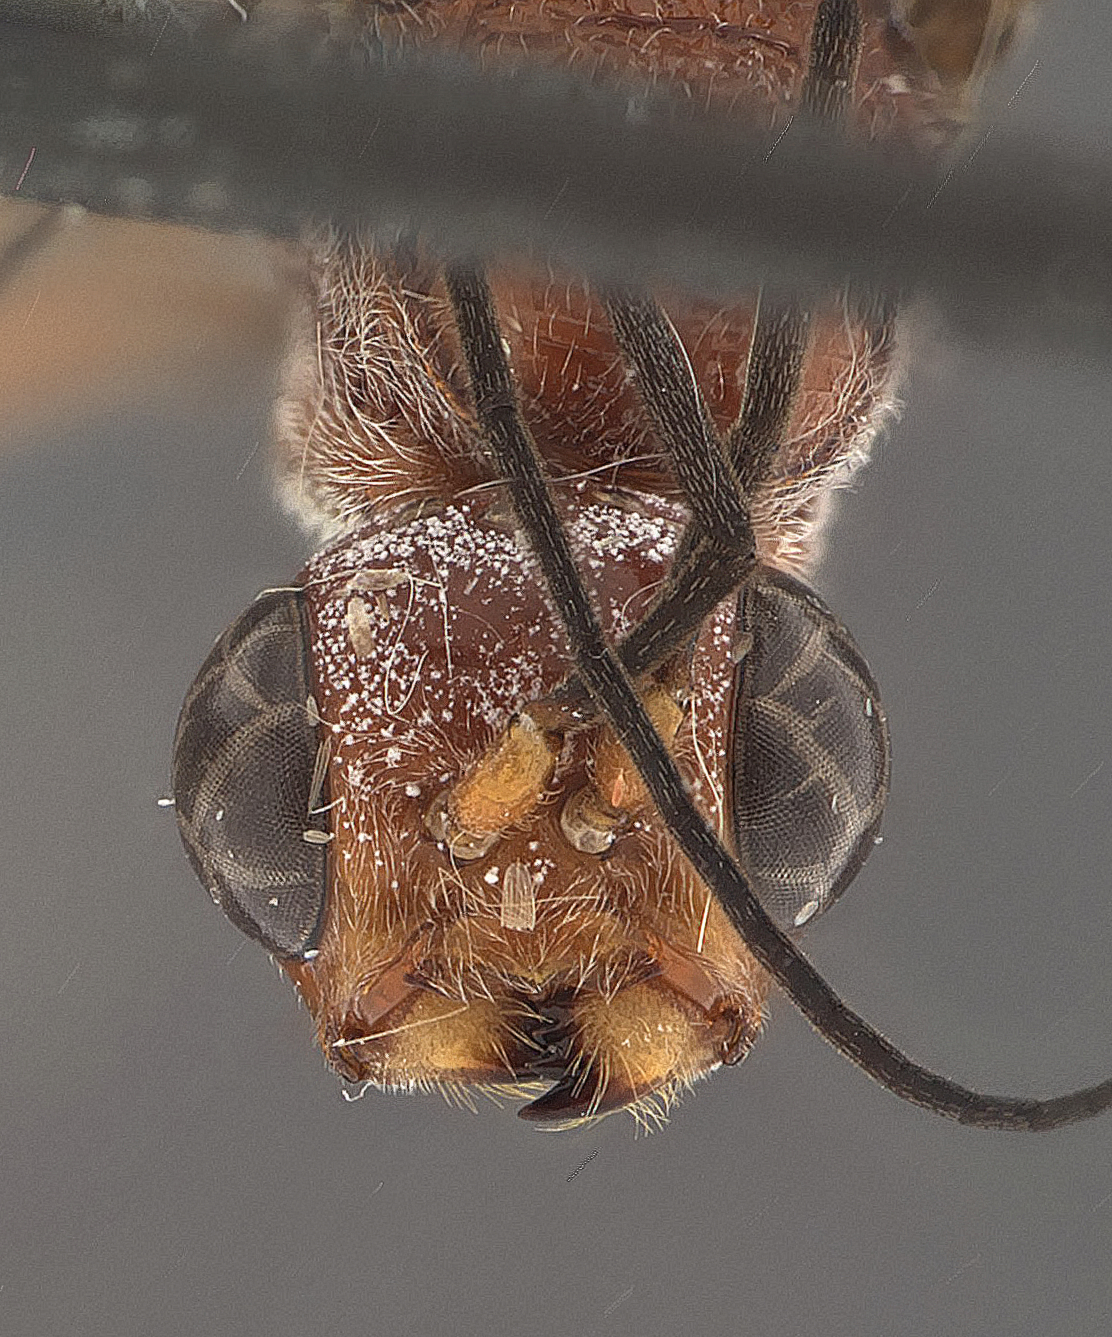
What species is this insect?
Pristaulacus tamaulipas
